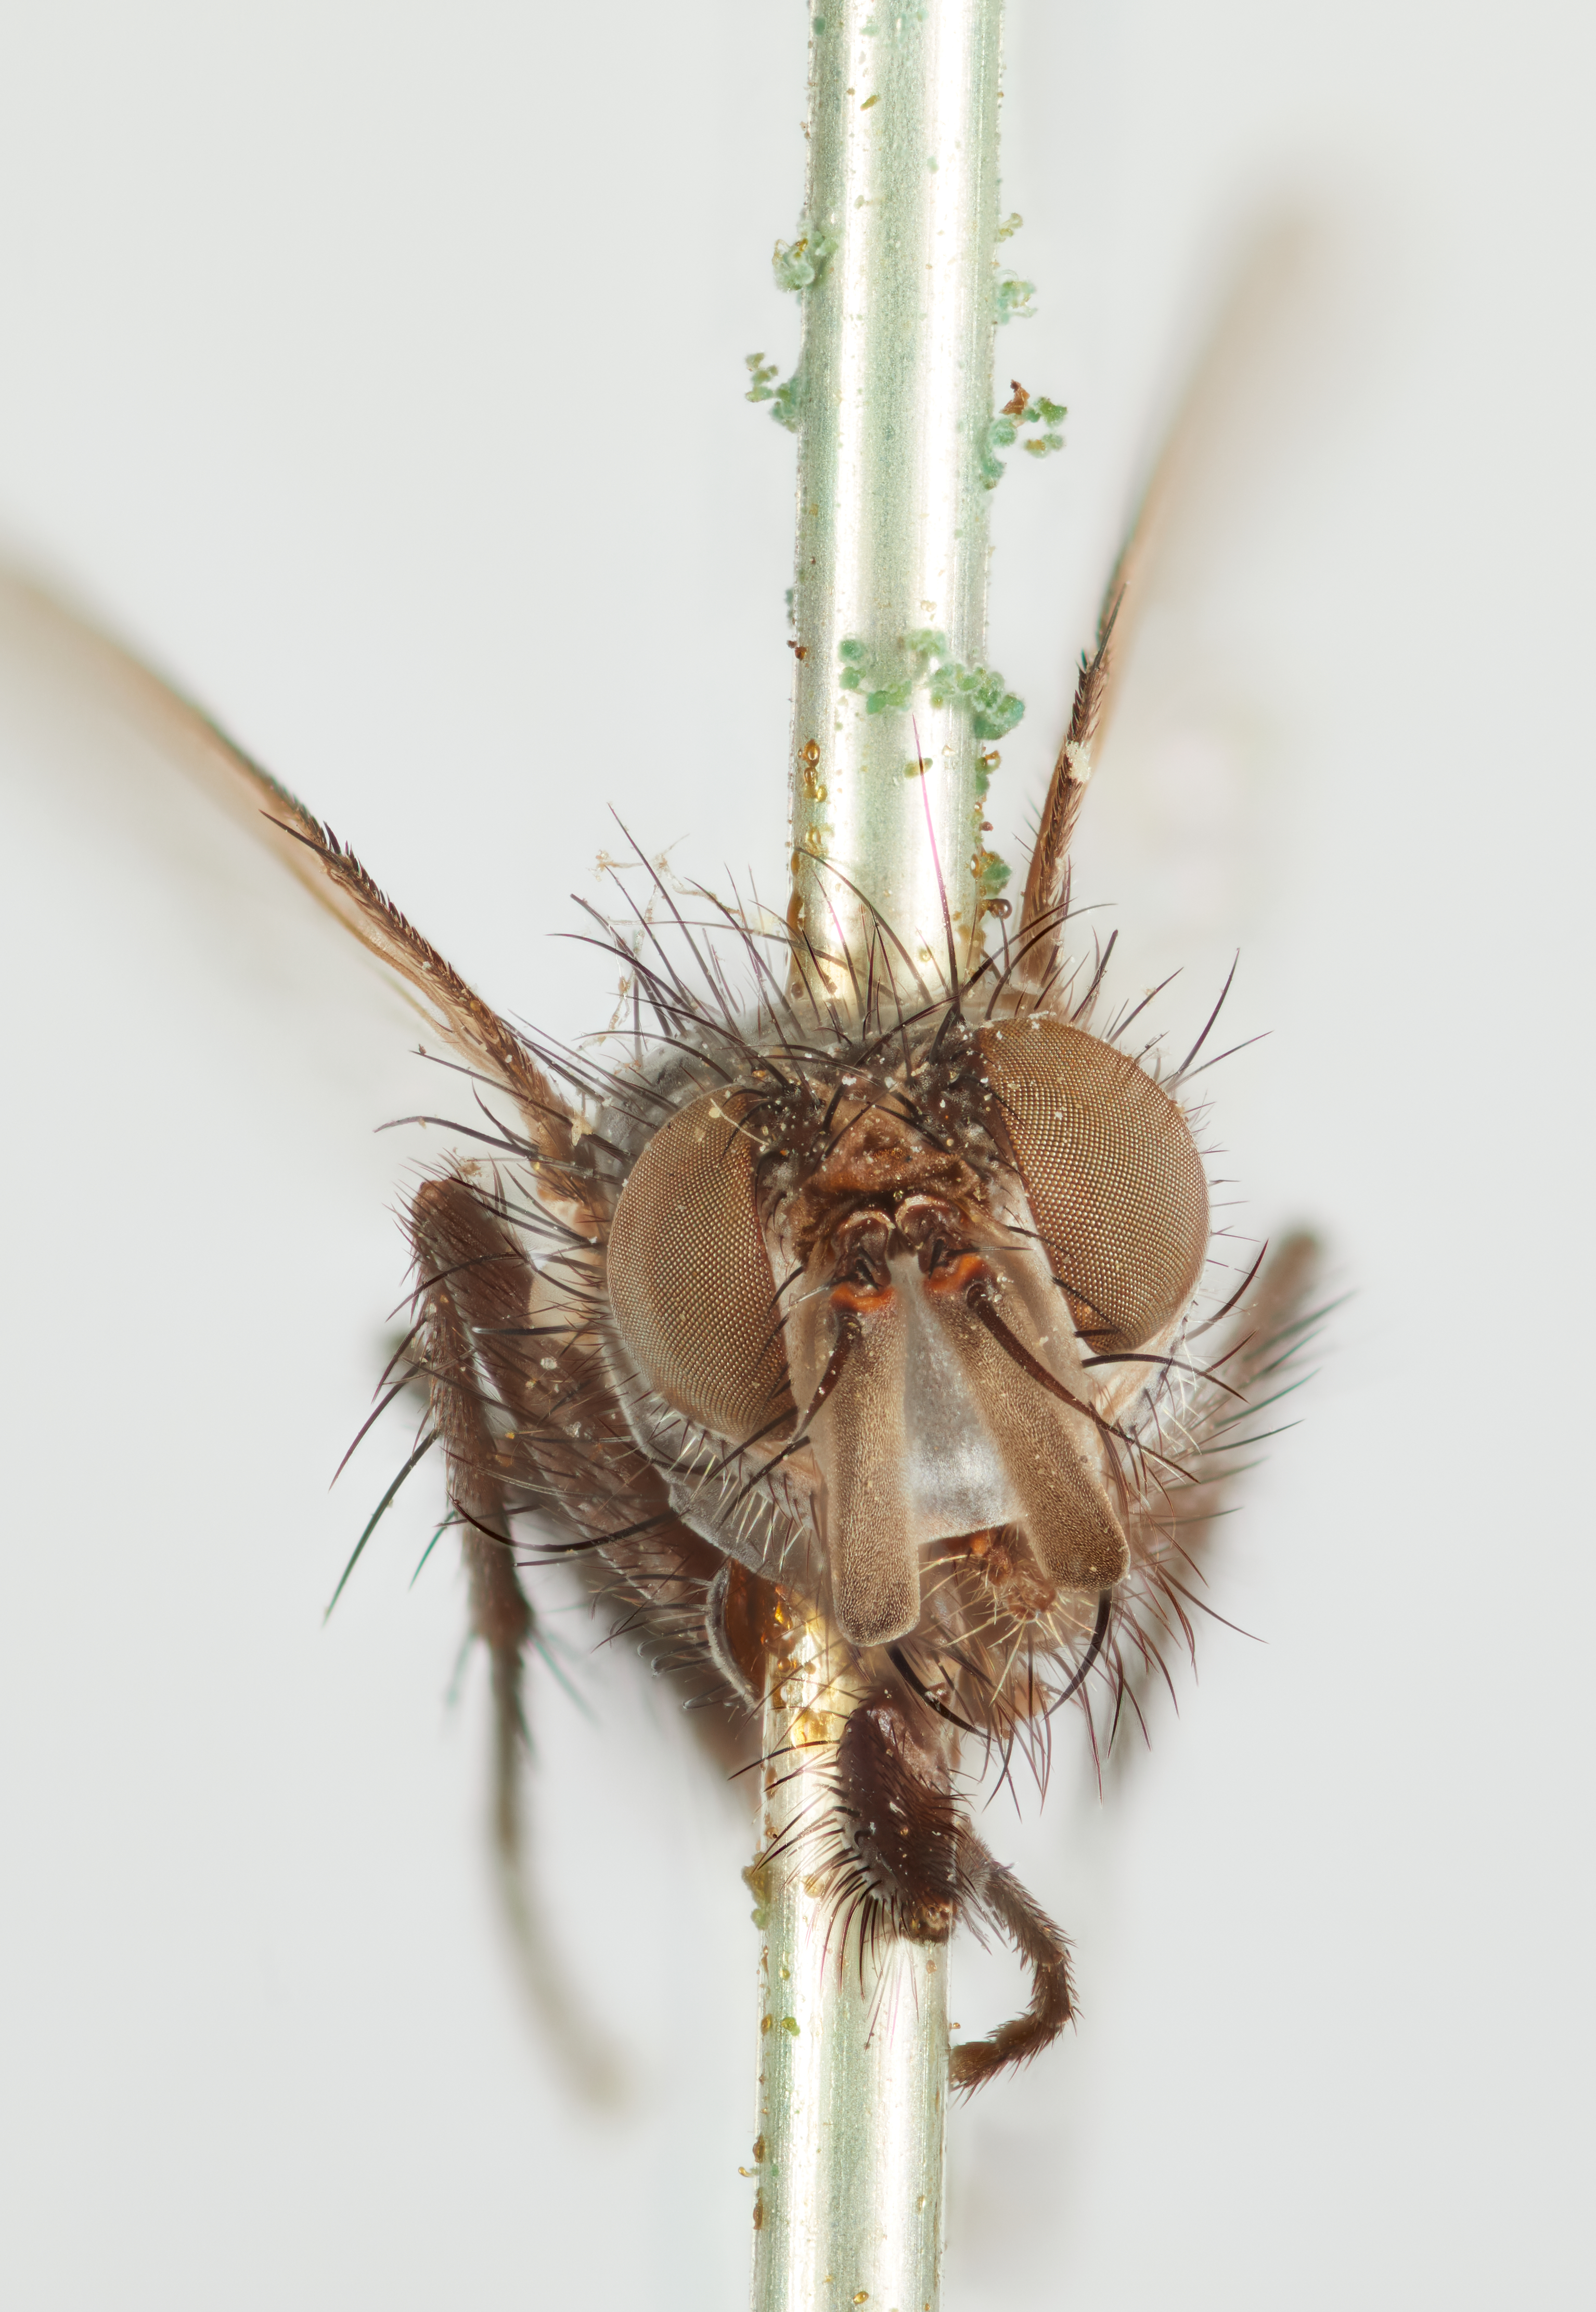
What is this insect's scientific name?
Polideosoma rohweri
